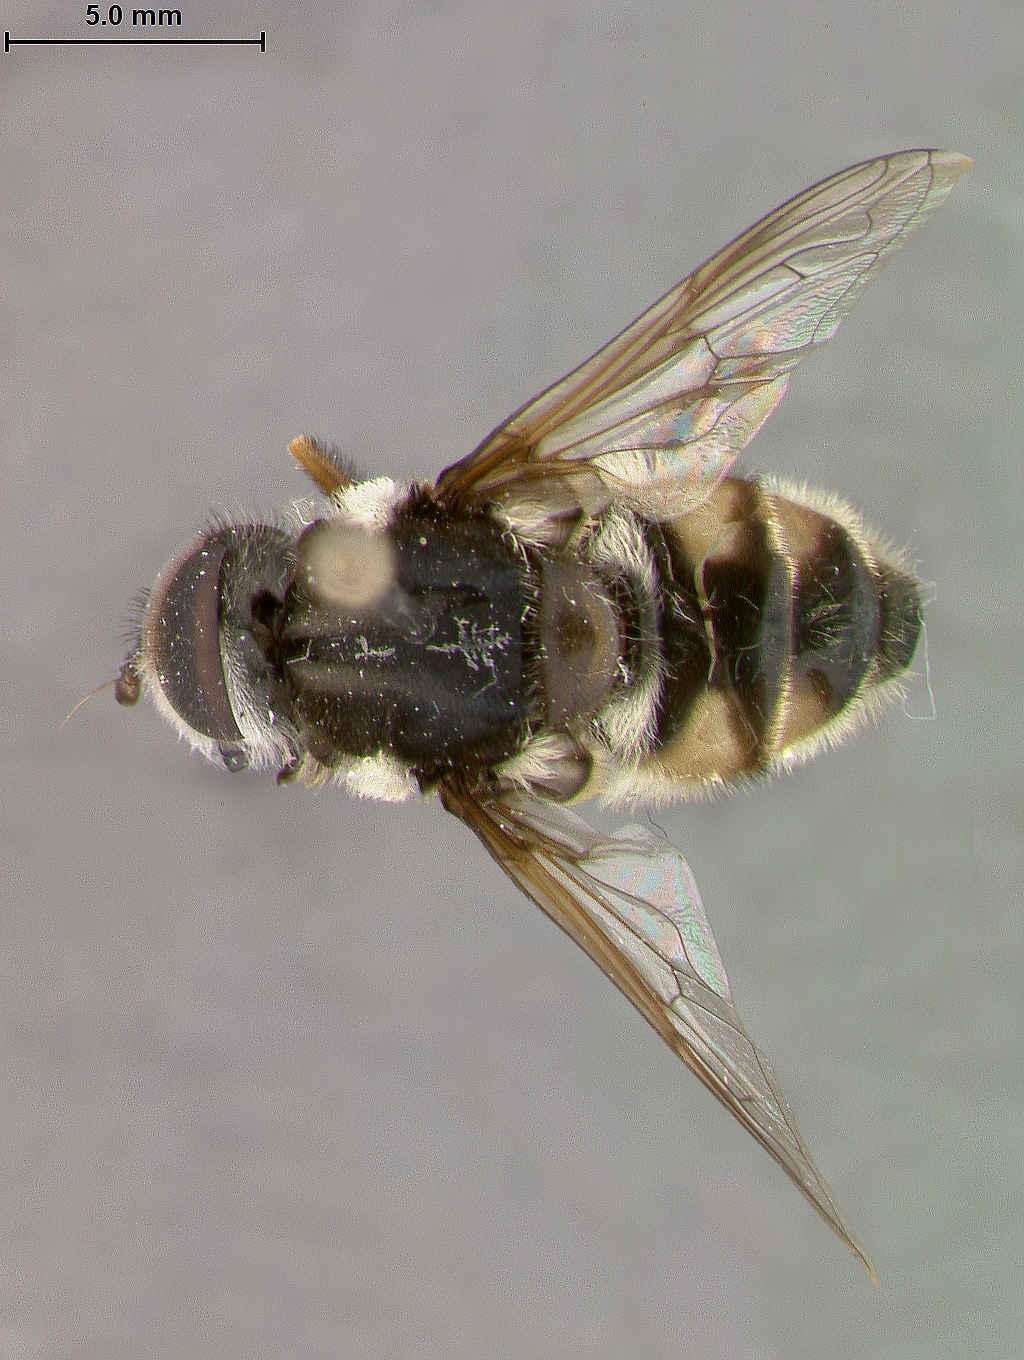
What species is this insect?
Quichuana argentea
